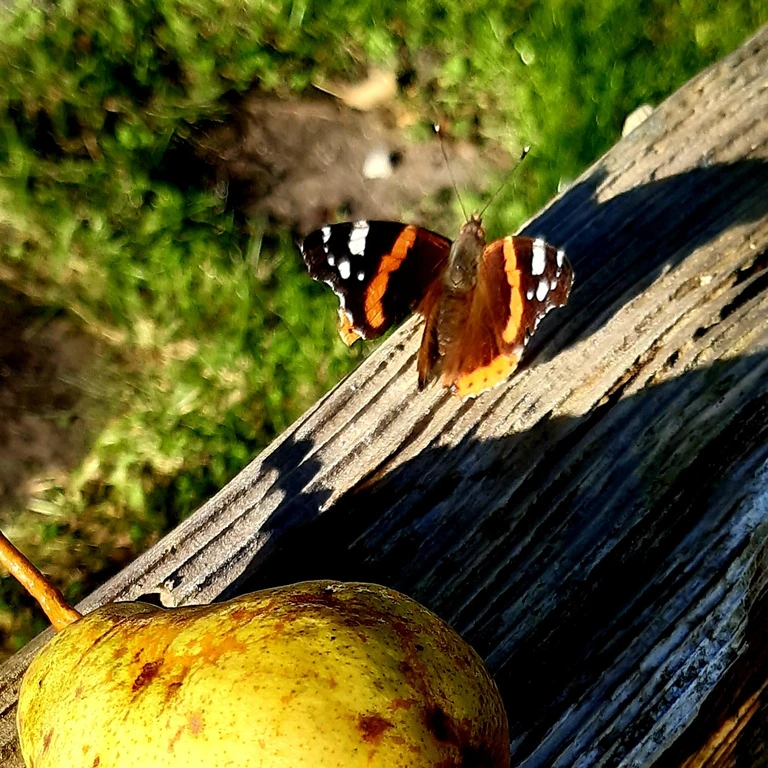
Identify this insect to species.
Vanessa atalanta
